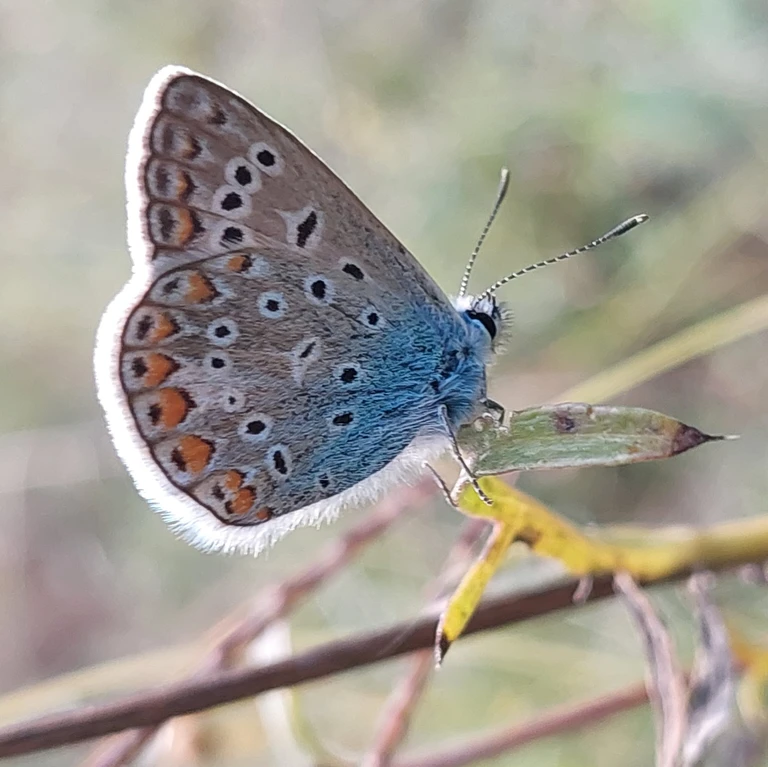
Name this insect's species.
Polyommatus icarus
